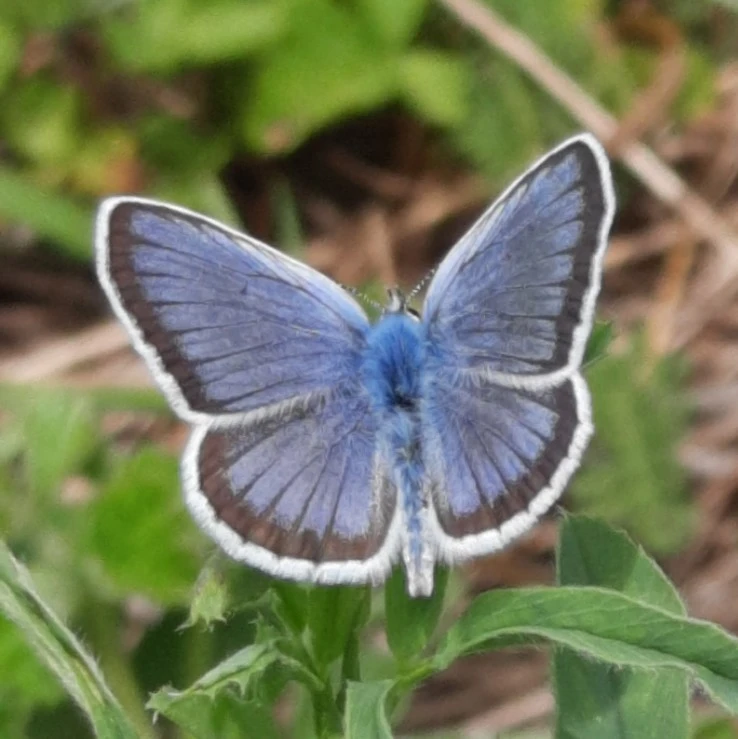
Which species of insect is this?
Plebejus argus
